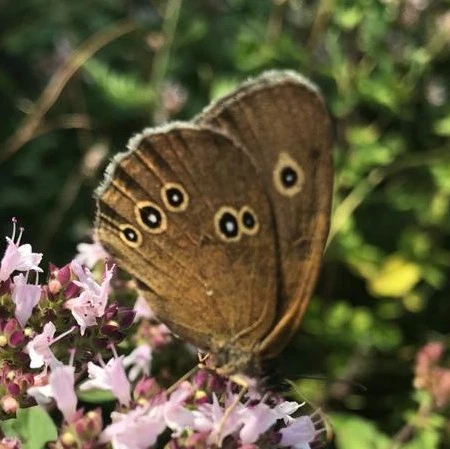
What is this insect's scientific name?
Aphantopus hyperantus
